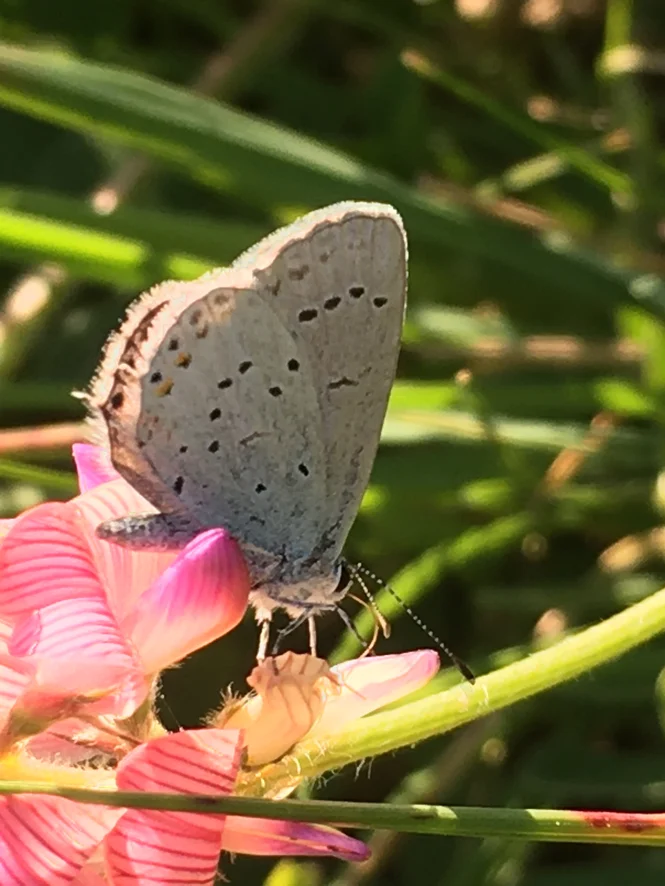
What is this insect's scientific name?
Cupido argiades (also Elkalyce argiades)
